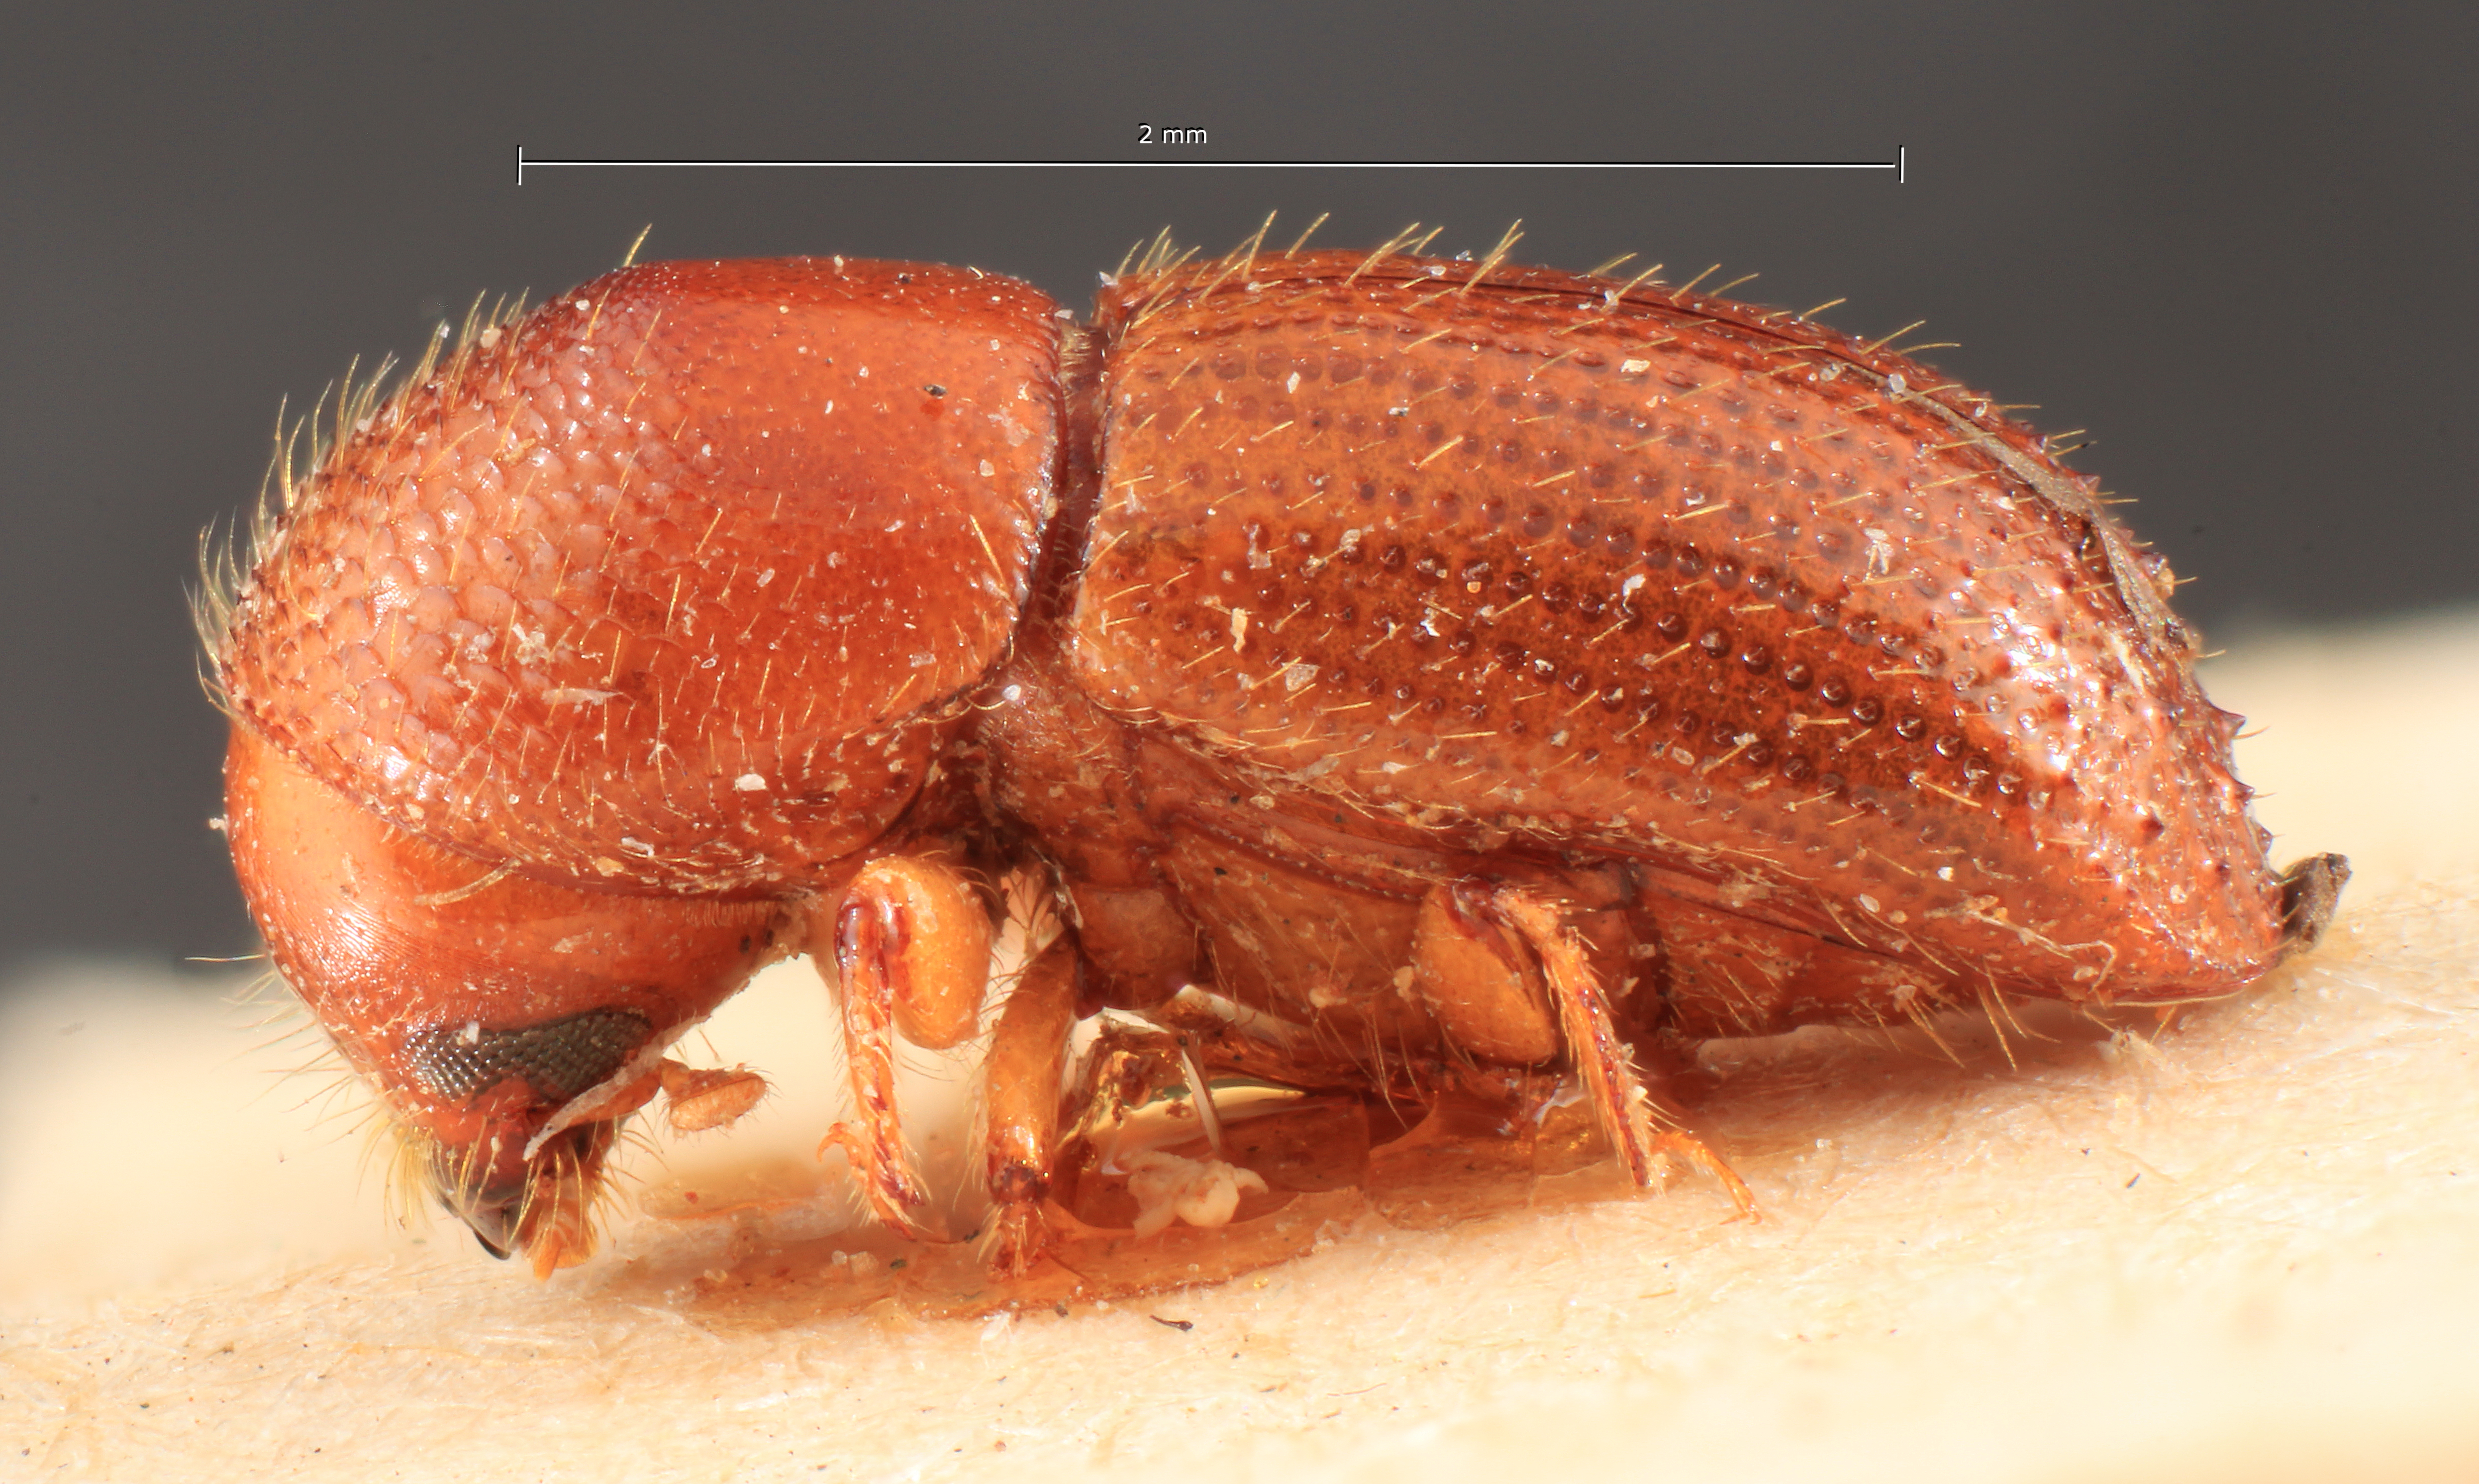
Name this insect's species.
Xyleborus alluaudi
